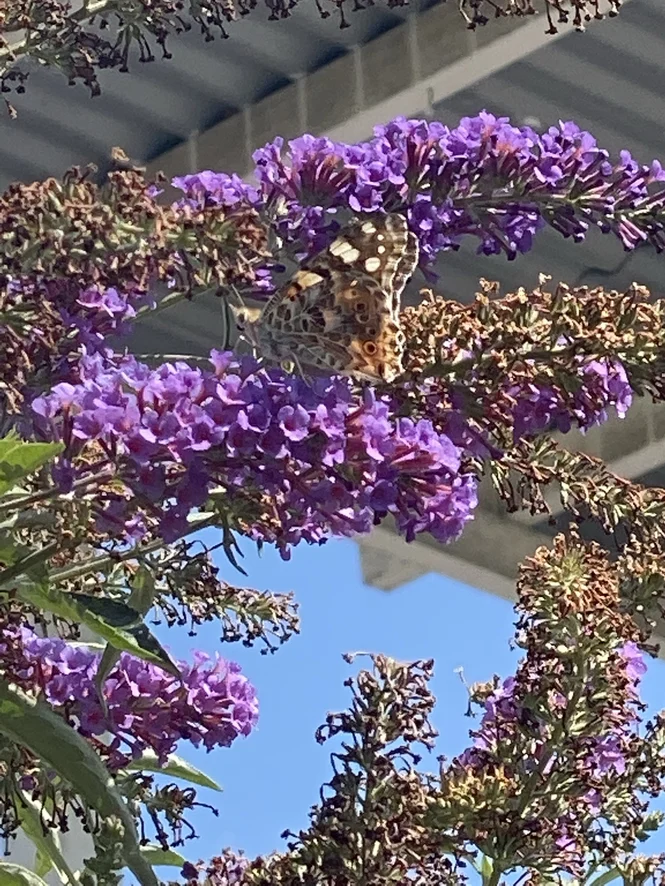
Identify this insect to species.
Vanessa cardui
